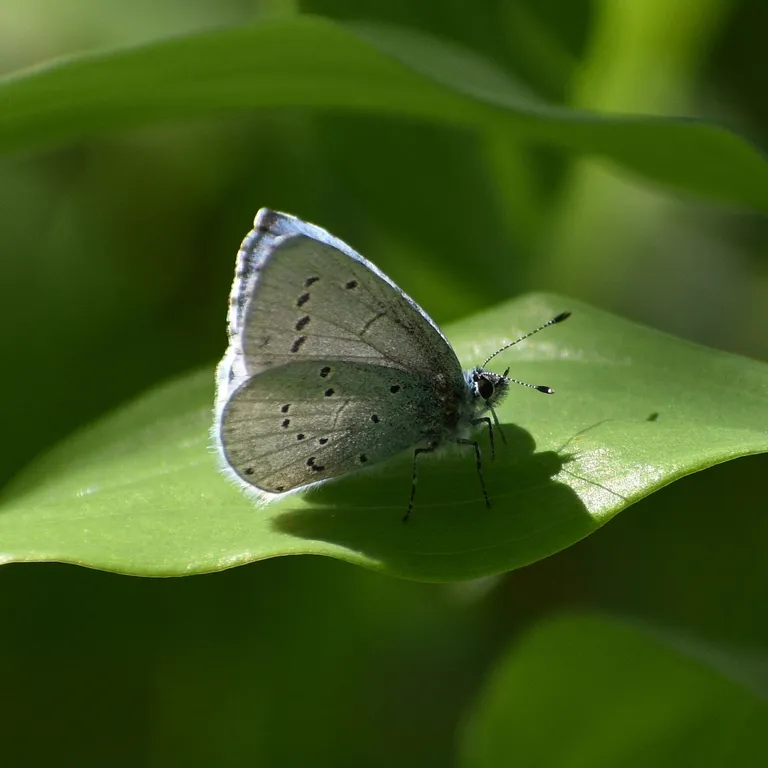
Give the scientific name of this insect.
Celastrina argiolus
